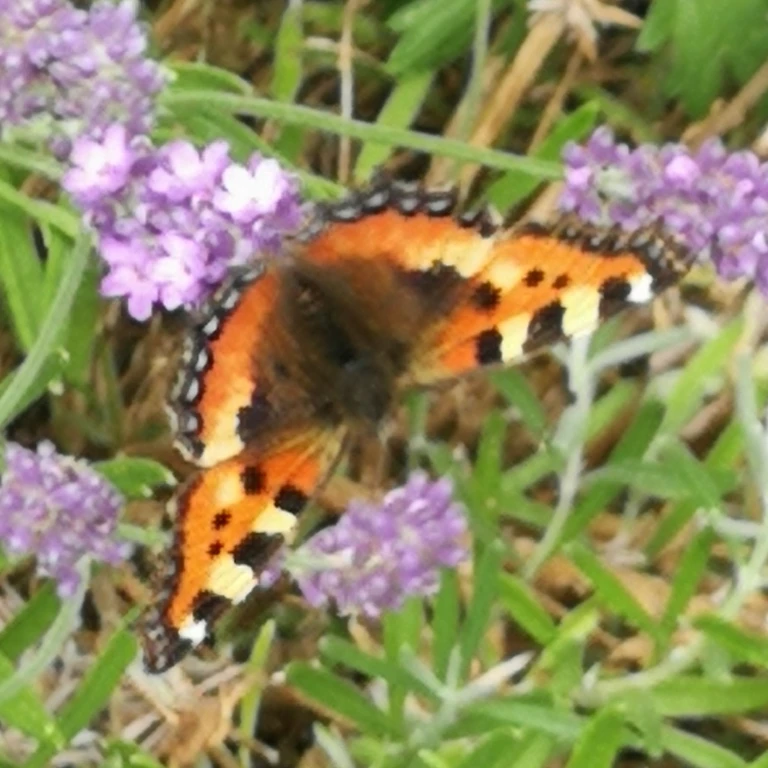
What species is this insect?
Aglais urticae
